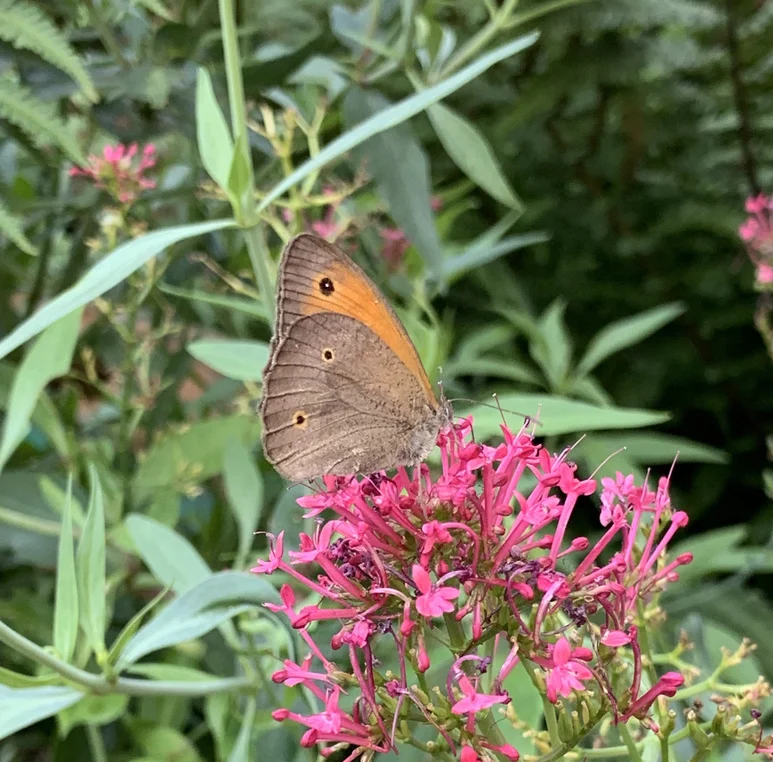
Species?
Maniola jurtina
